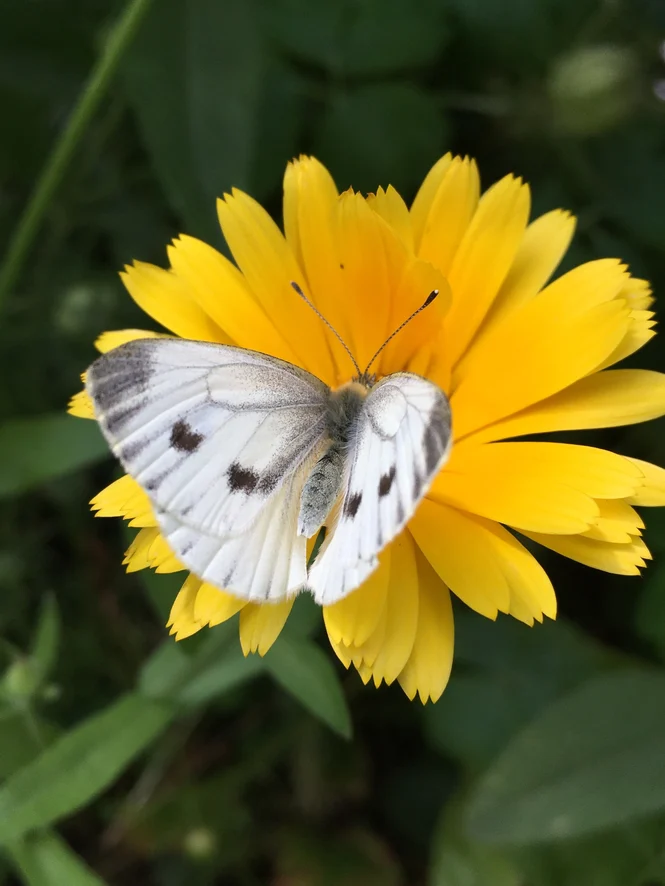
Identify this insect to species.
Pieris napi
